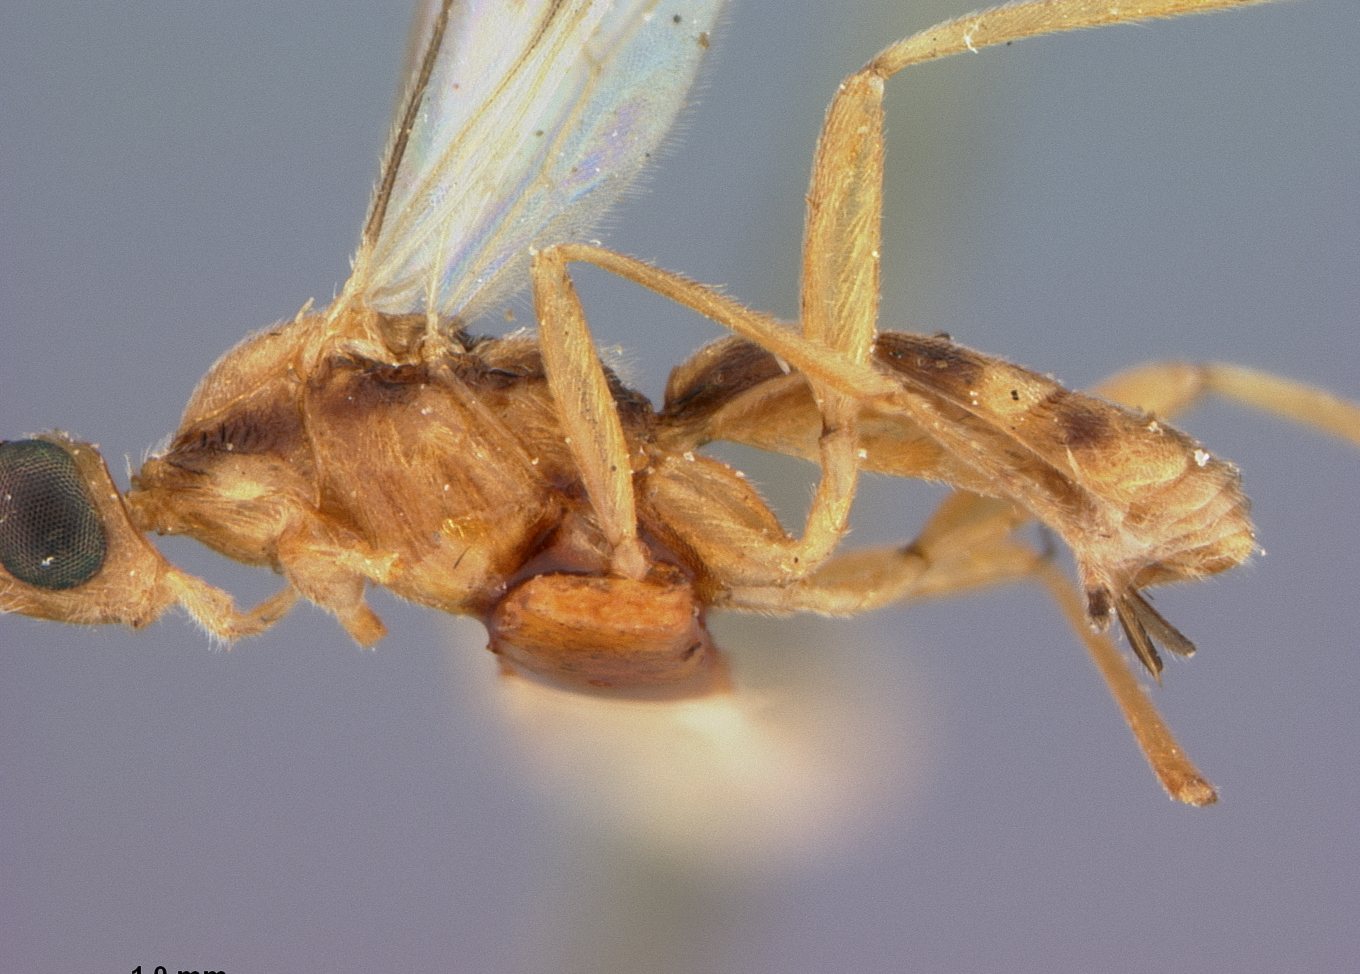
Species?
Rhogas lateralis
